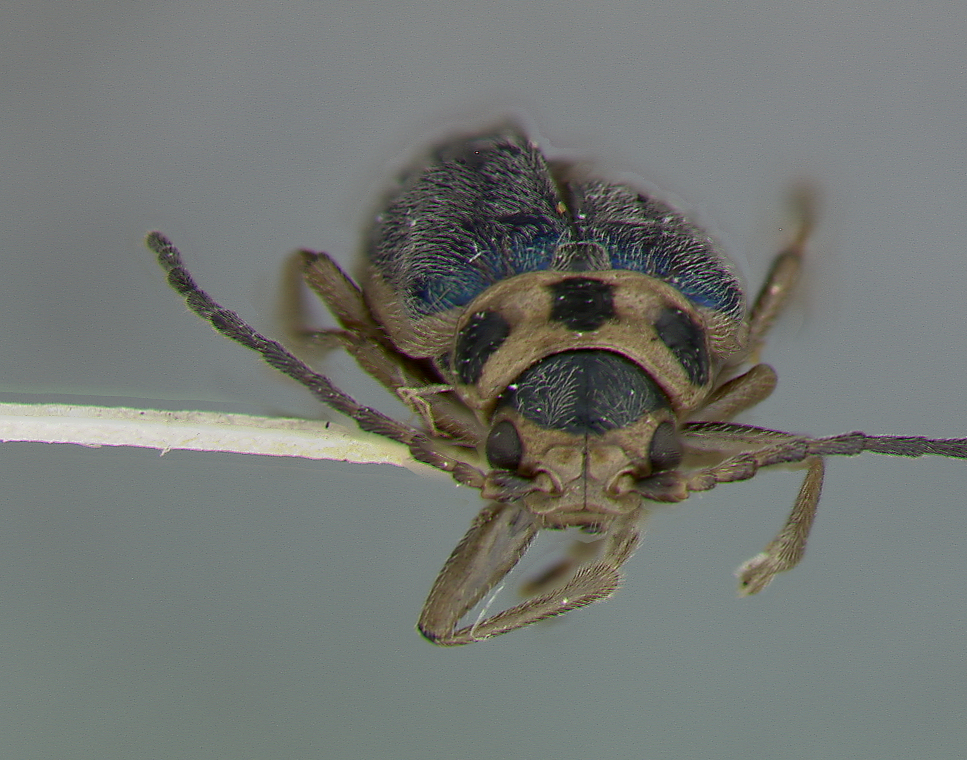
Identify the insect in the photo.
Phyllotreta viridicyanea
